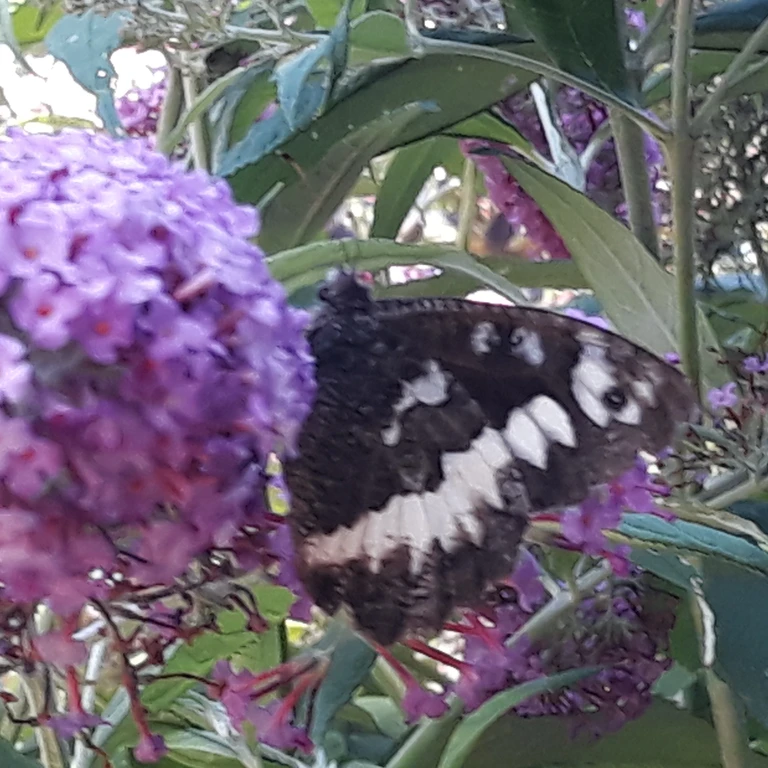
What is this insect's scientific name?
Brintesia circe
